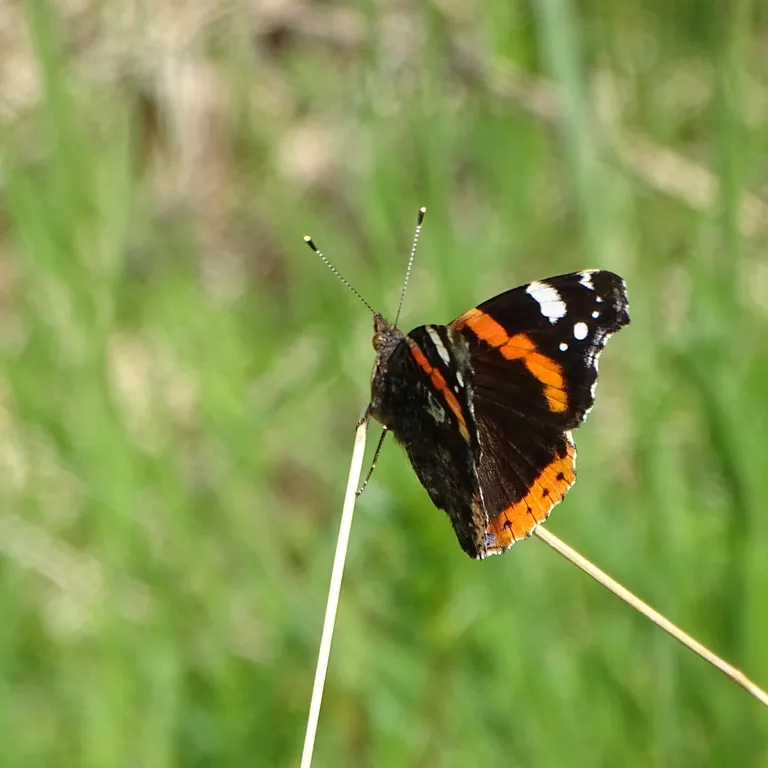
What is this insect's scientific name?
Vanessa atalanta
